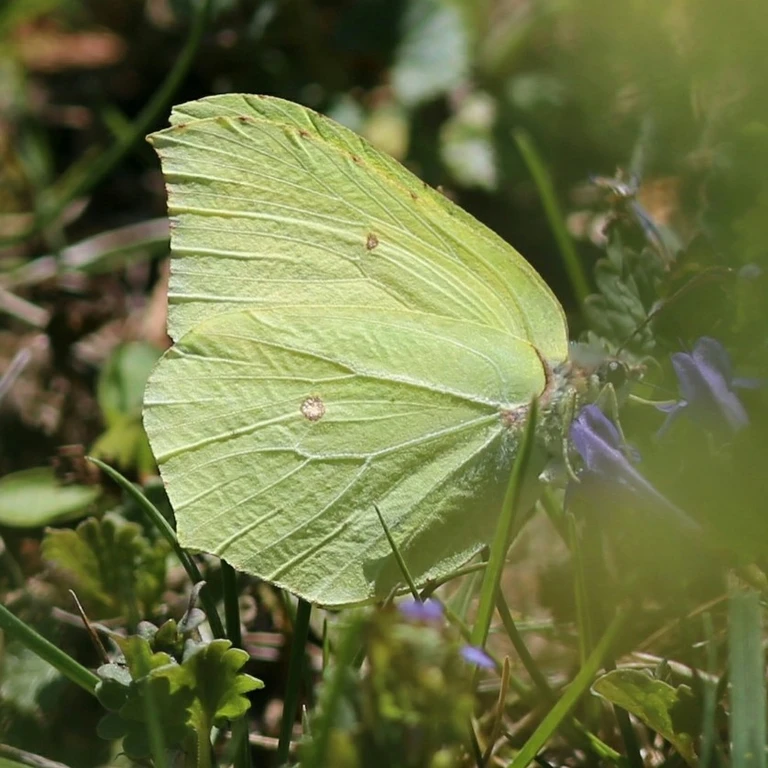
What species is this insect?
Gonepteryx rhamni
